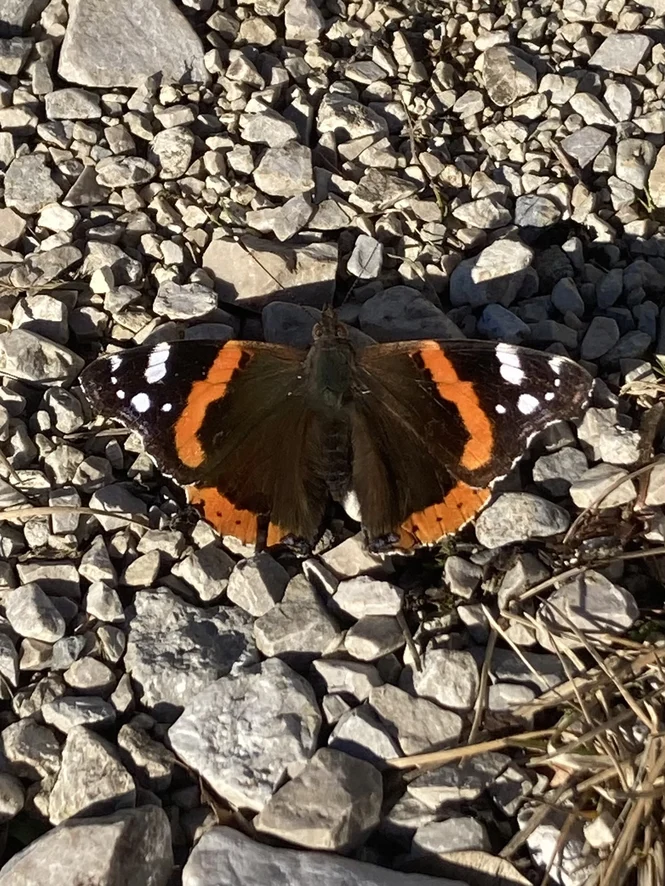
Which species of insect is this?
Vanessa atalanta
